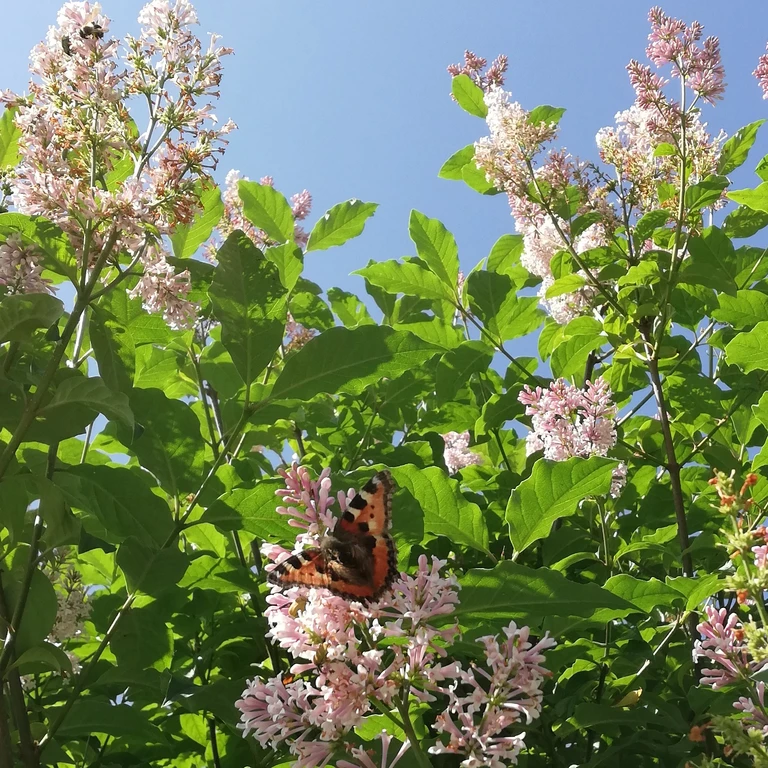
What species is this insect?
Aglais urticae
